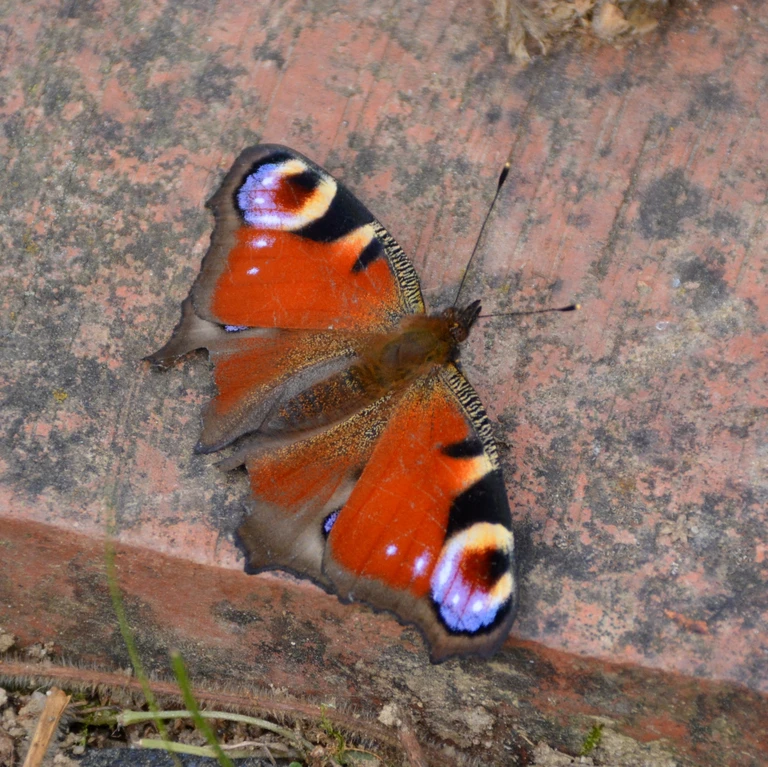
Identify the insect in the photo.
Aglais io
